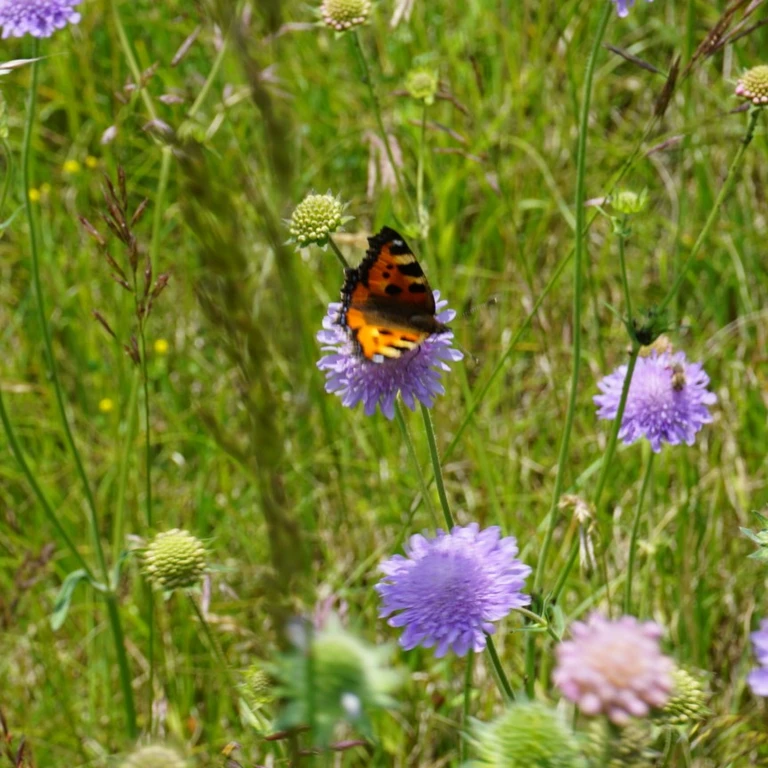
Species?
Aglais urticae
